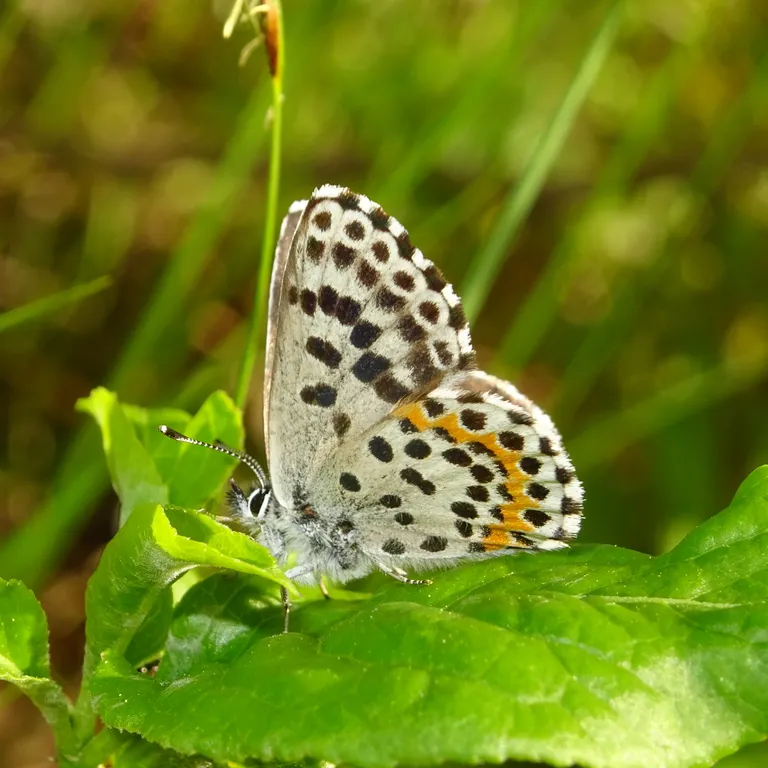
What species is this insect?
Scolitantides orion
